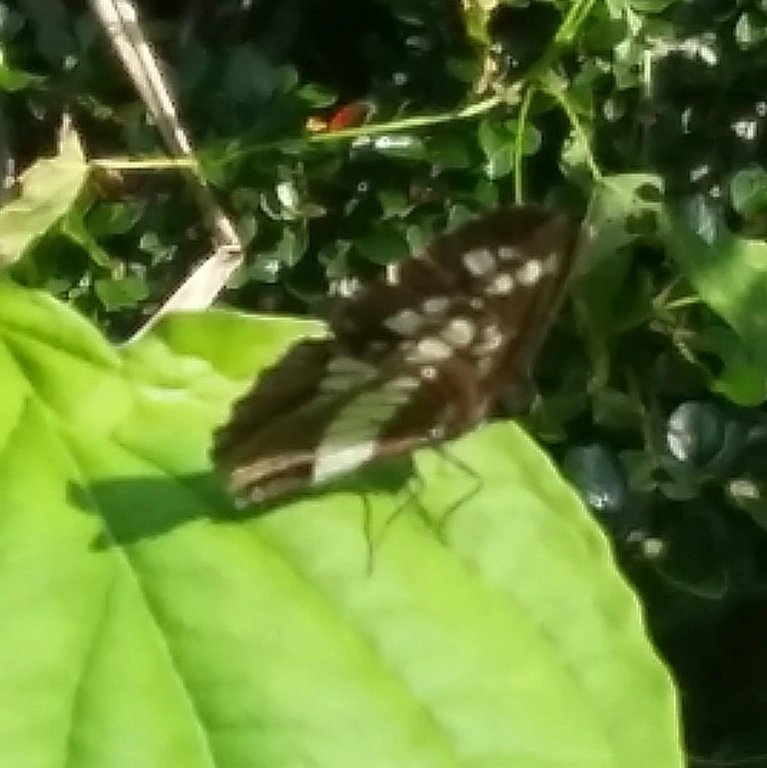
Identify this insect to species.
Neptis rivularis
